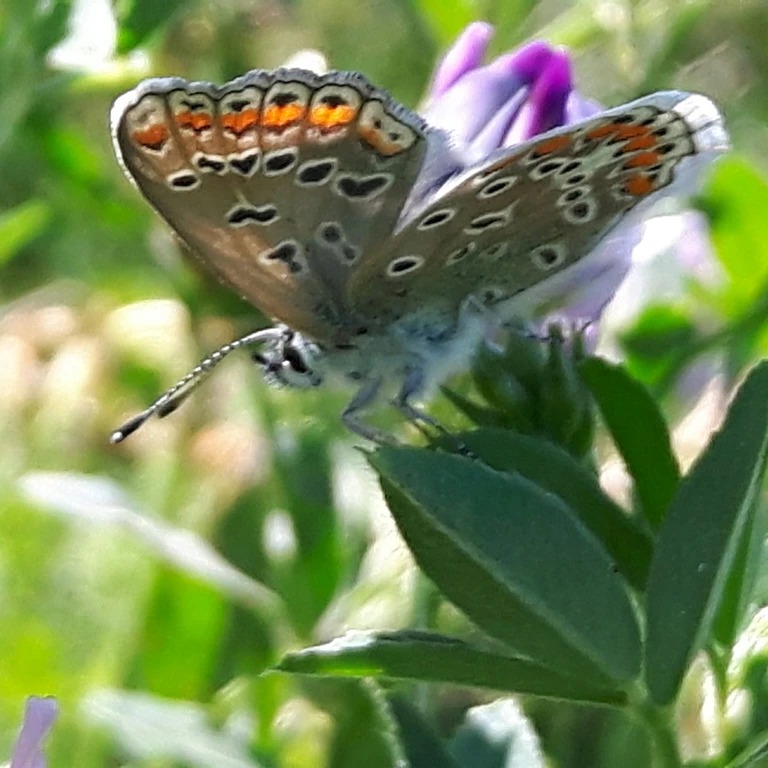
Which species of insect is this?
Polyommatus icarus
